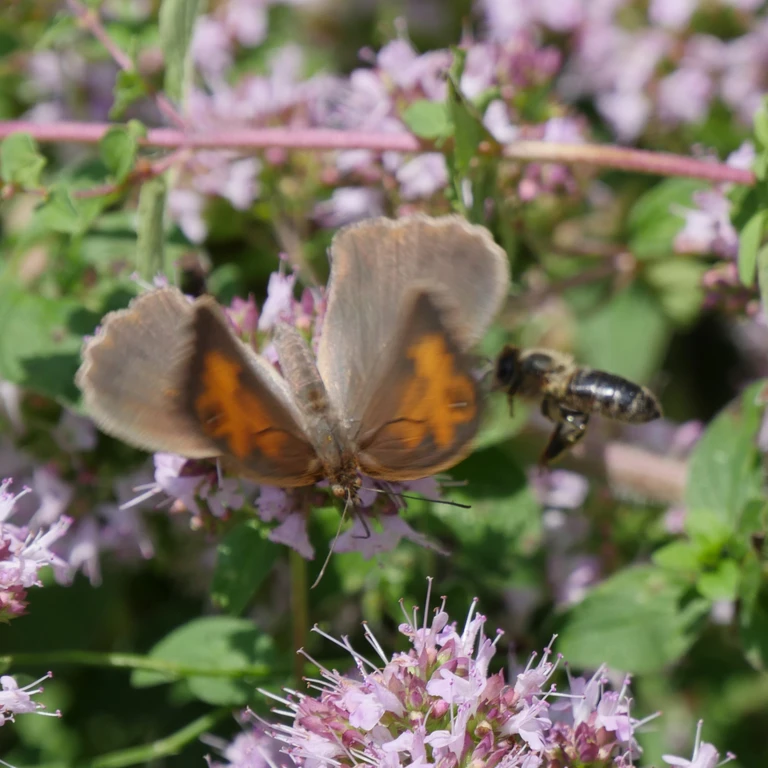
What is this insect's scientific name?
Maniola jurtina
